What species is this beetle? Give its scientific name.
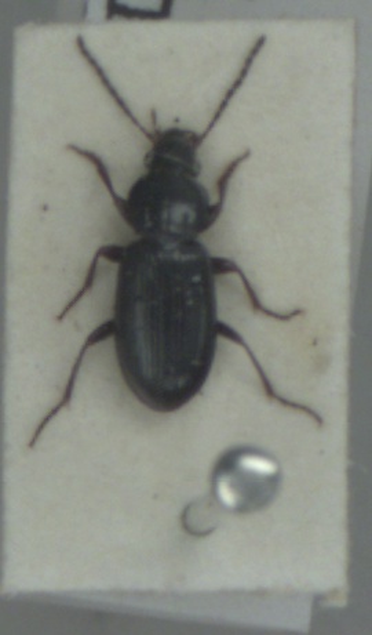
Pterostichus diligens
